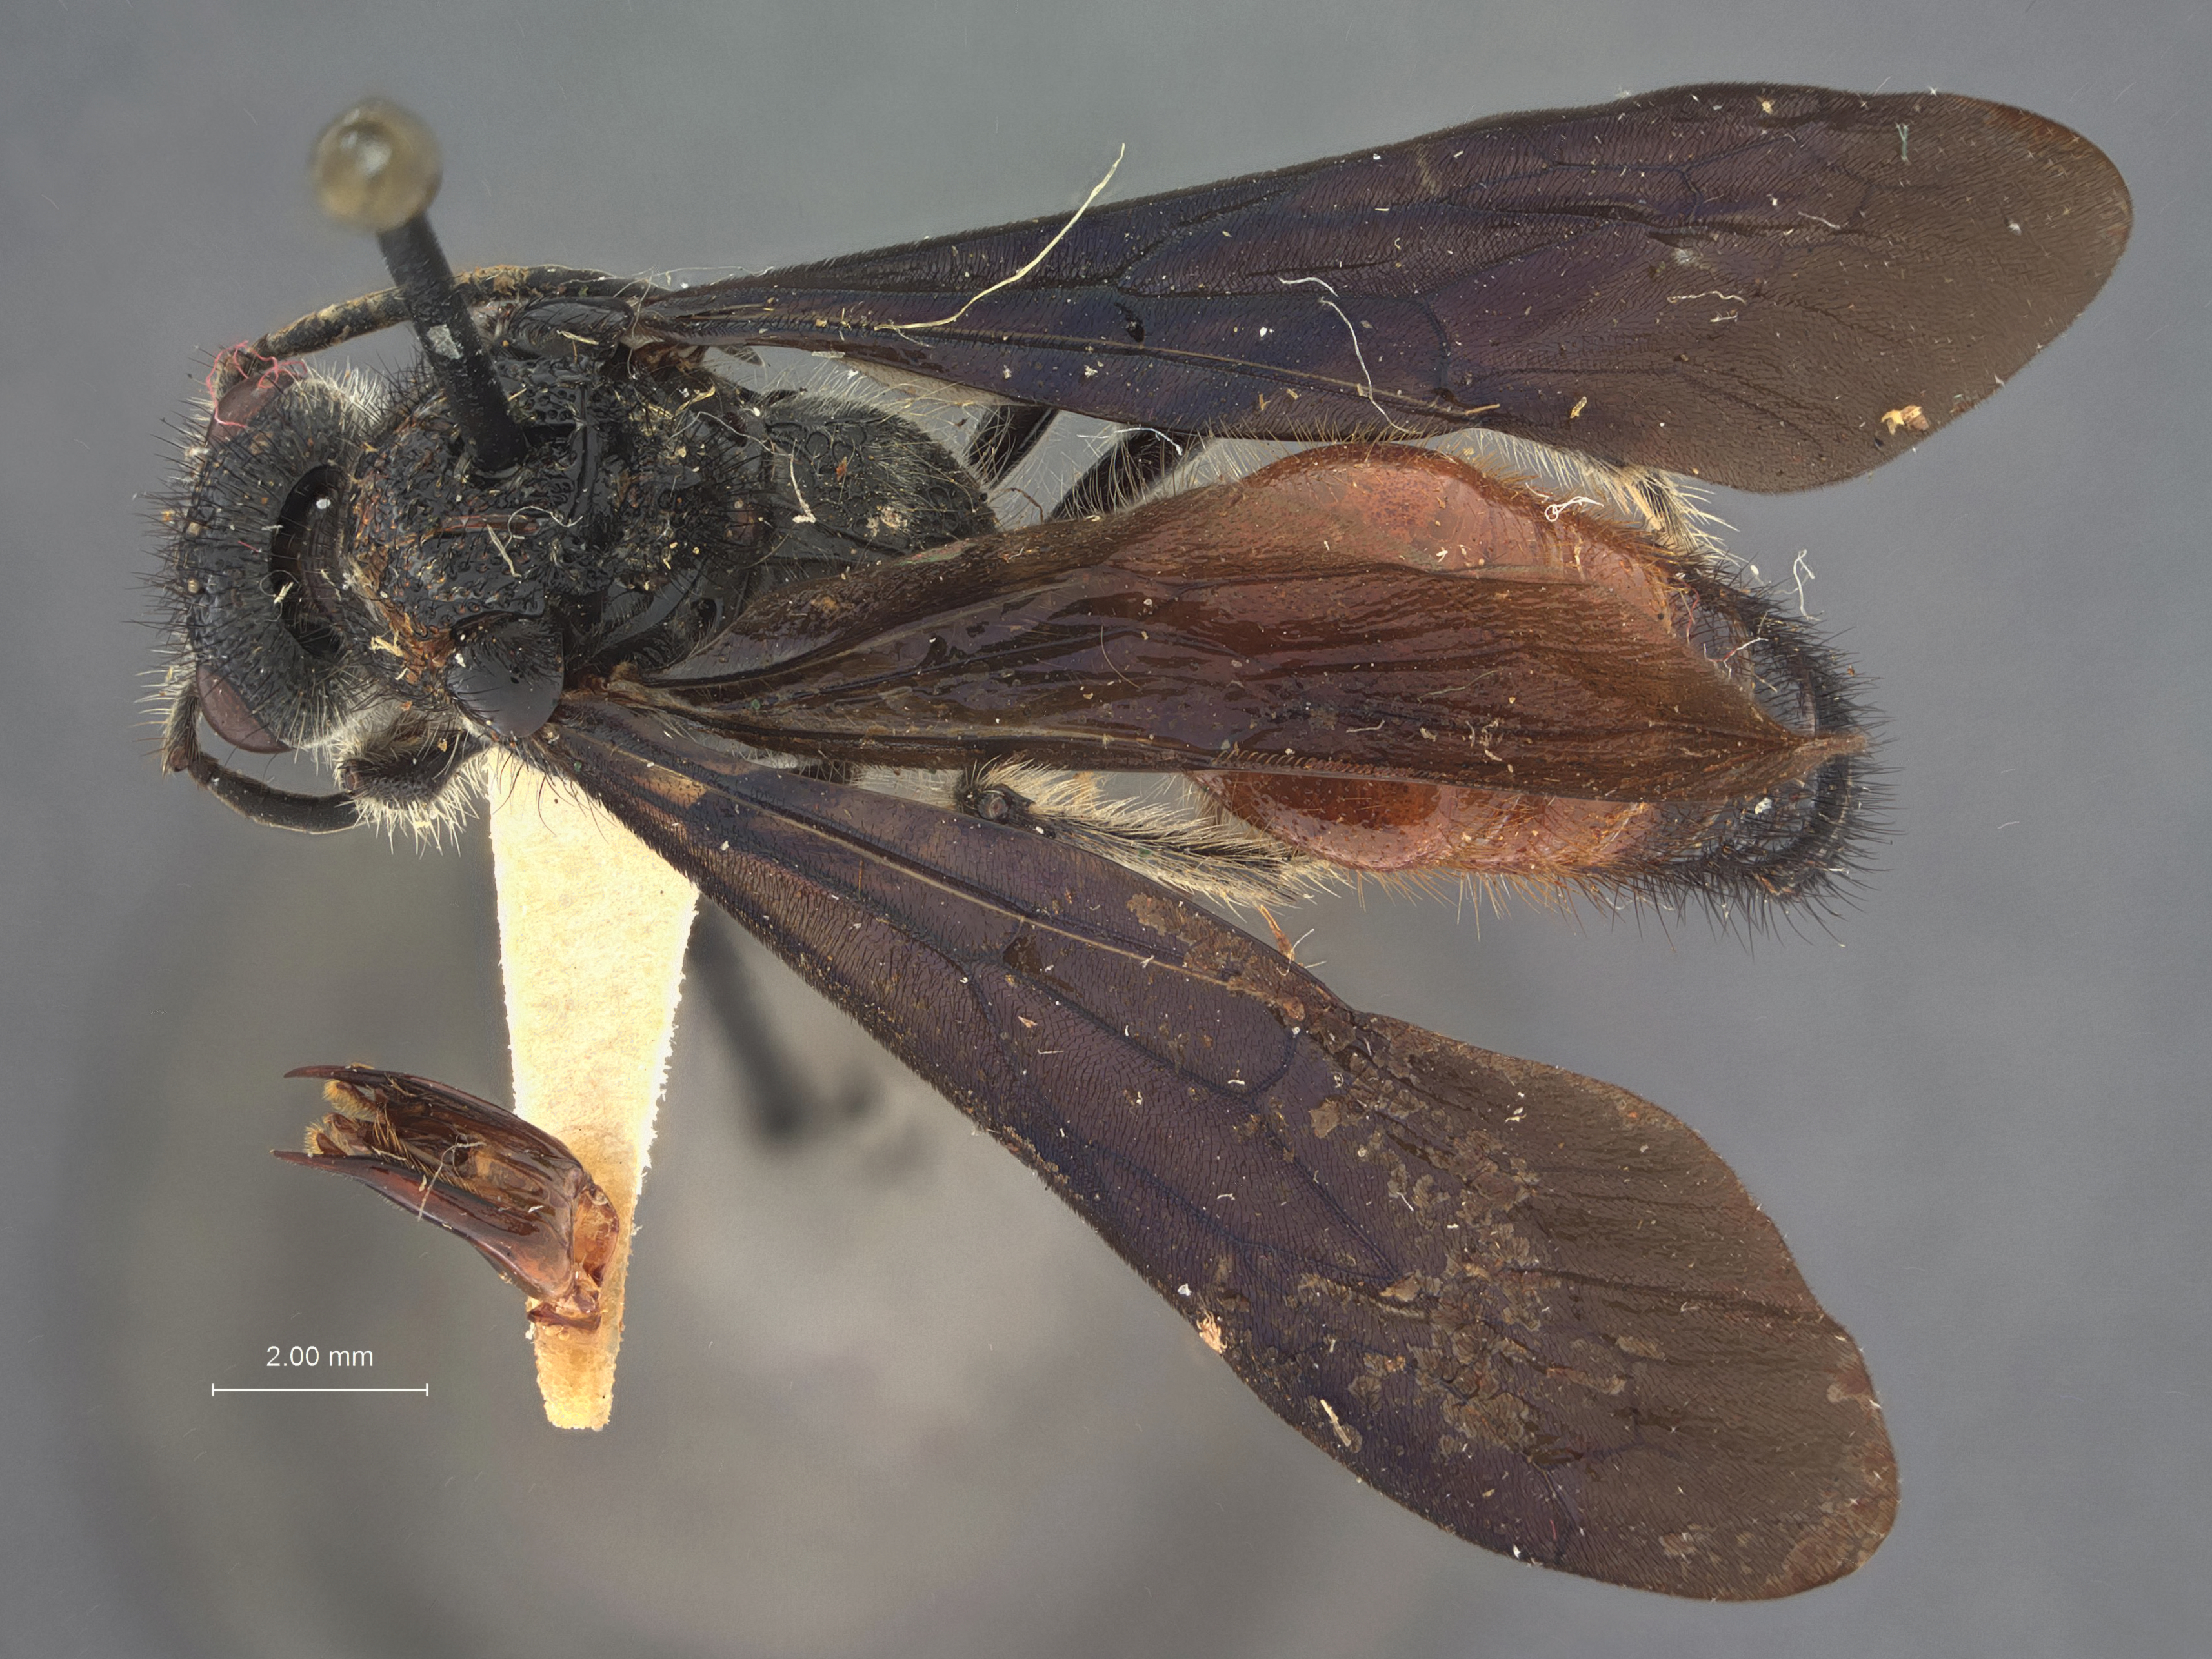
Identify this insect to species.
Timulla eremita
